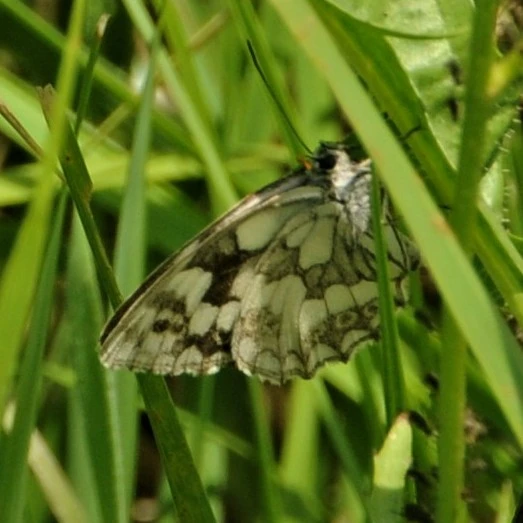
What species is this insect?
Melanargia galathea
